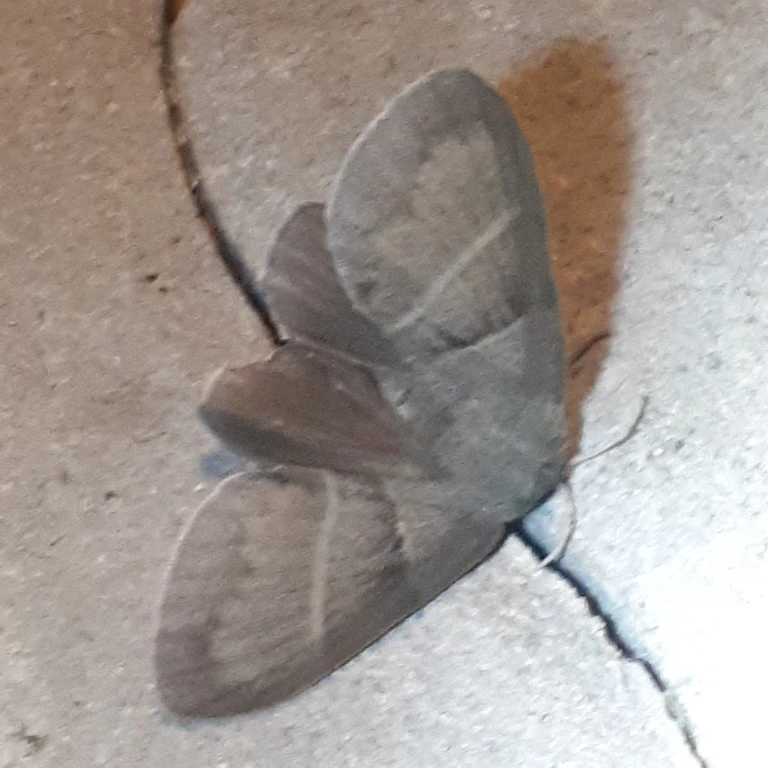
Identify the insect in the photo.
Macrothylacia rubi
